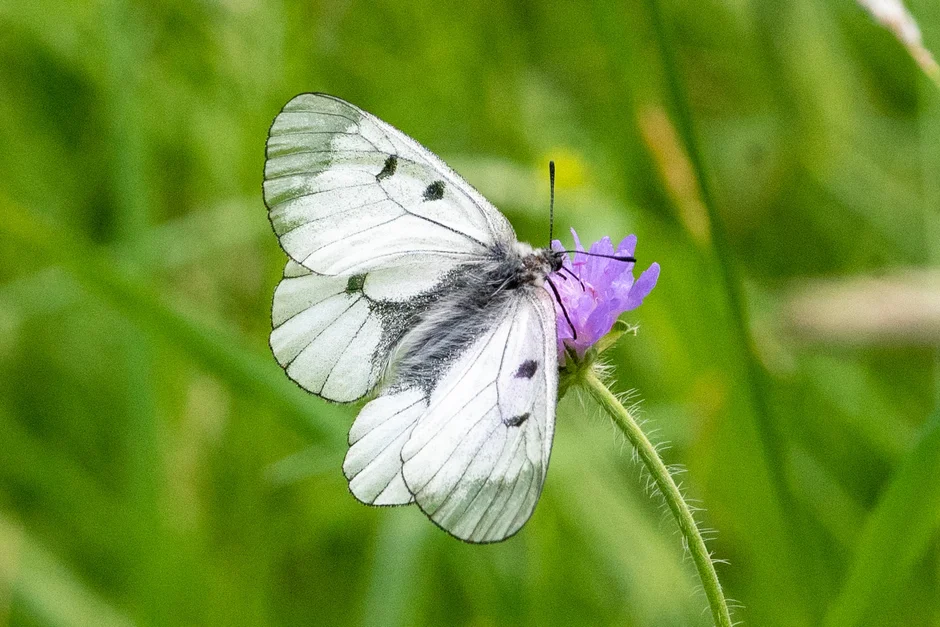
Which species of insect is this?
Parnassius mnemosyne
